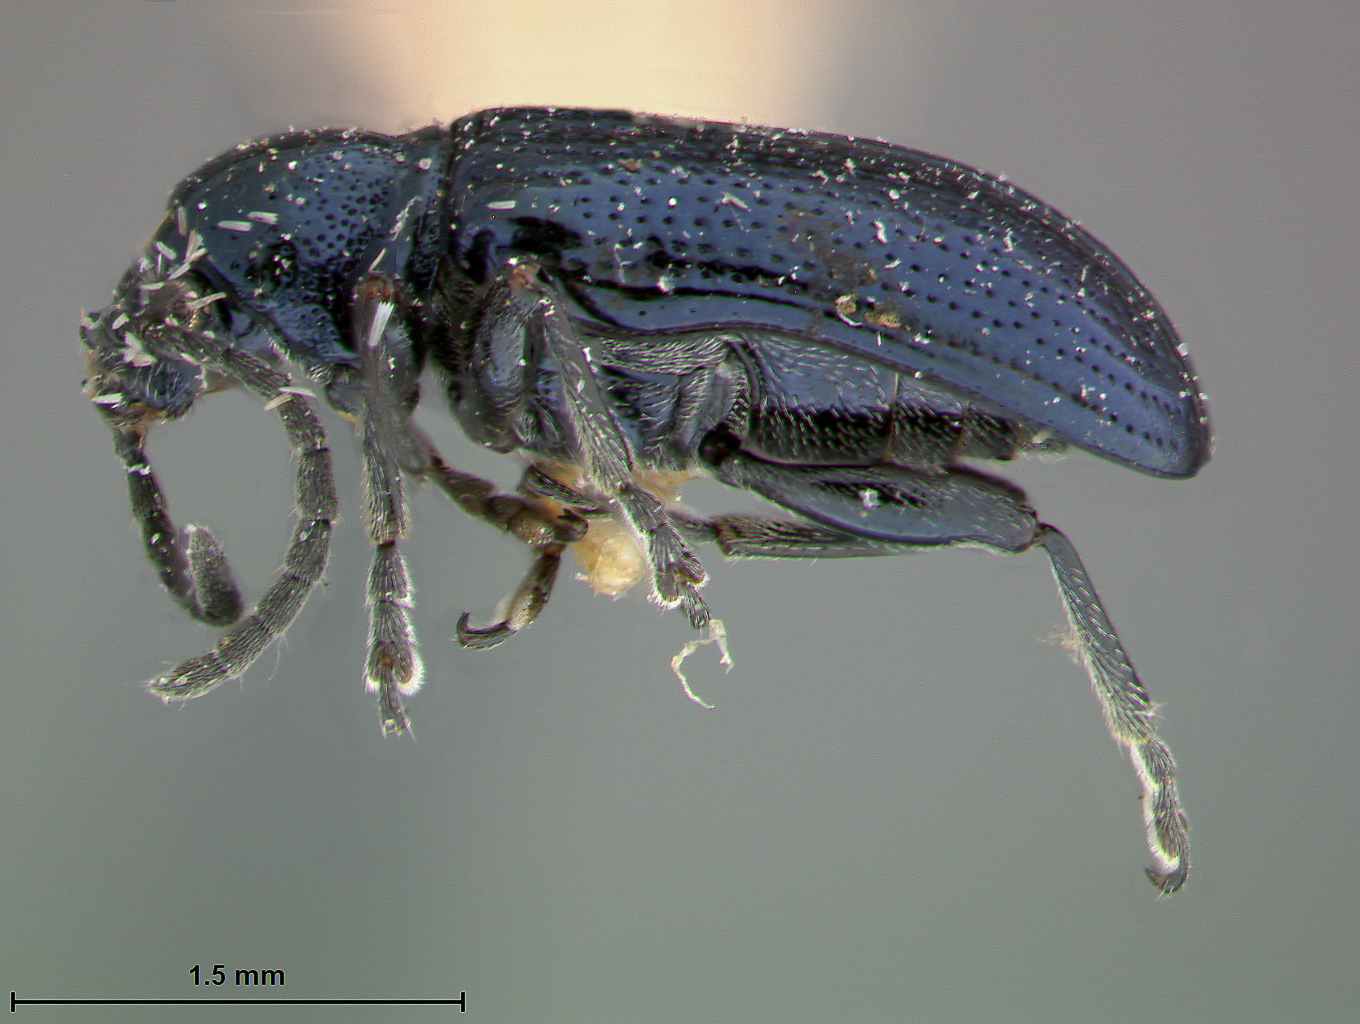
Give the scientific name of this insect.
Lema viridula (also Oulema viridula)
